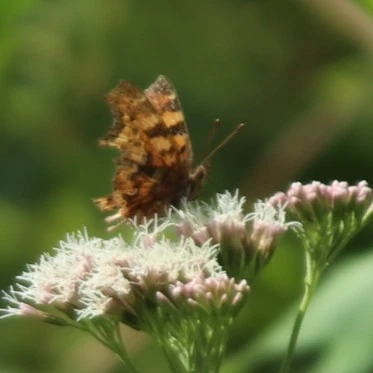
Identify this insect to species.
Polygonia c-album
